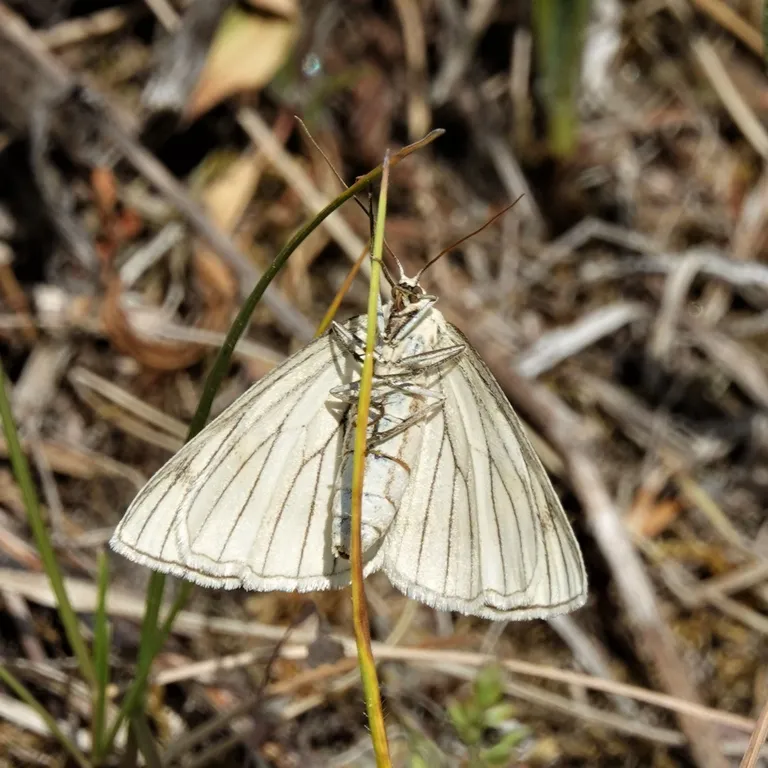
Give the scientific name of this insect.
Siona lineata
